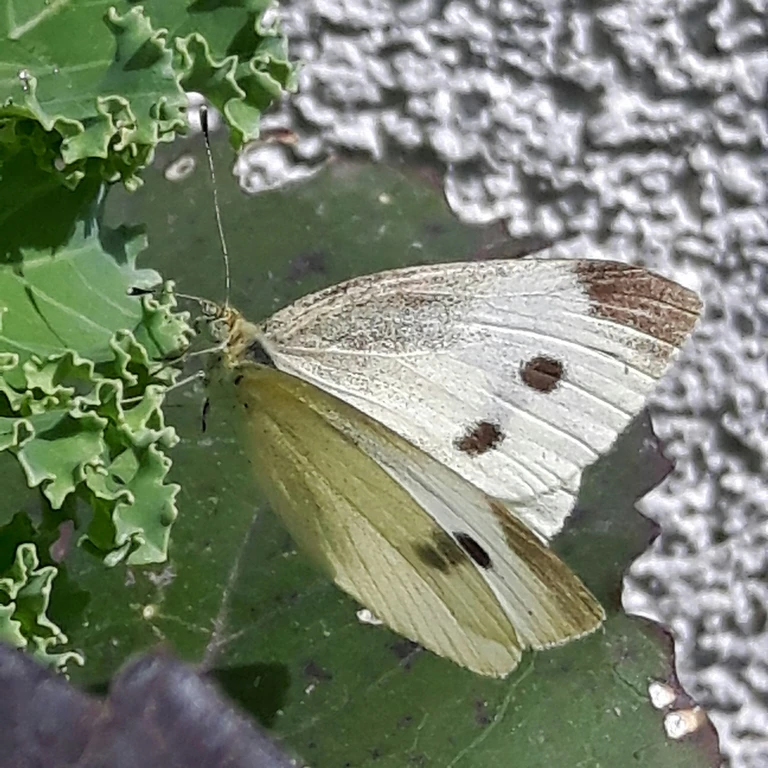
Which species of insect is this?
Pieris rapae
